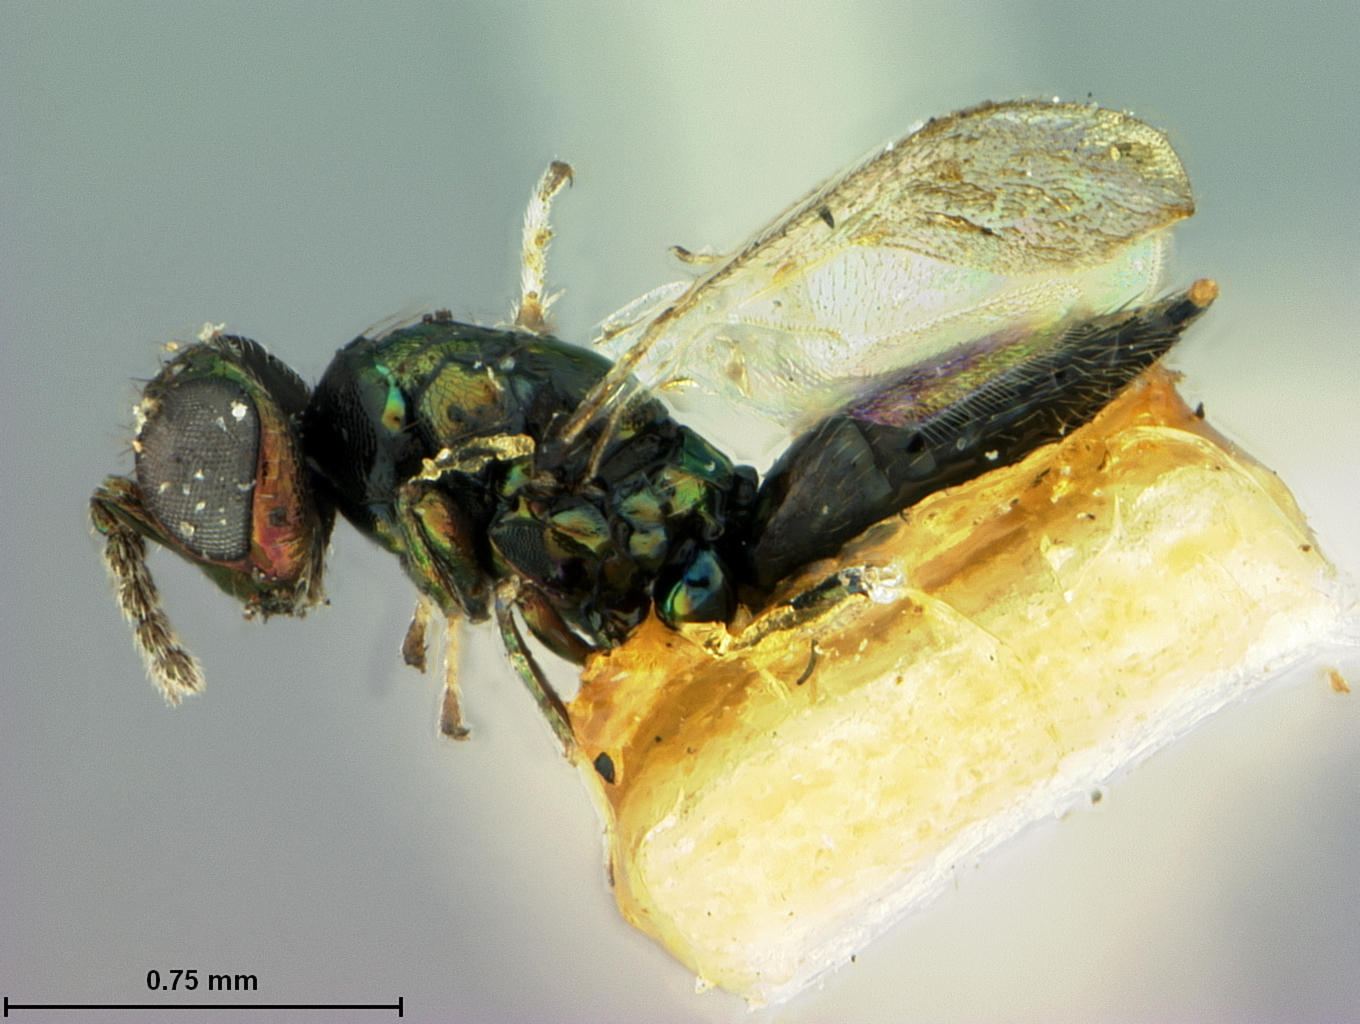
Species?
Entedon aphidiphagus
